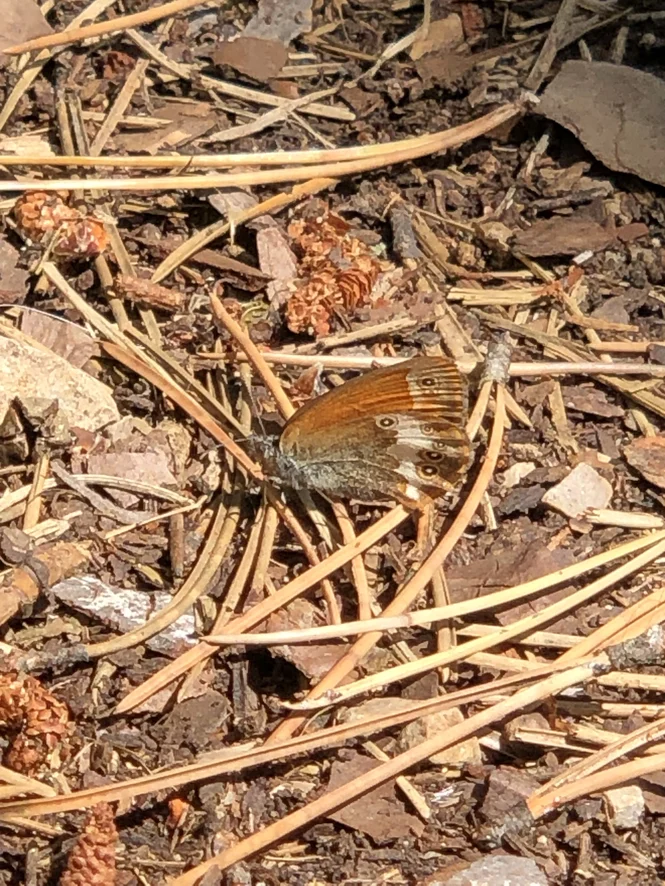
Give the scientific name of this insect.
Coenonympha arcania
